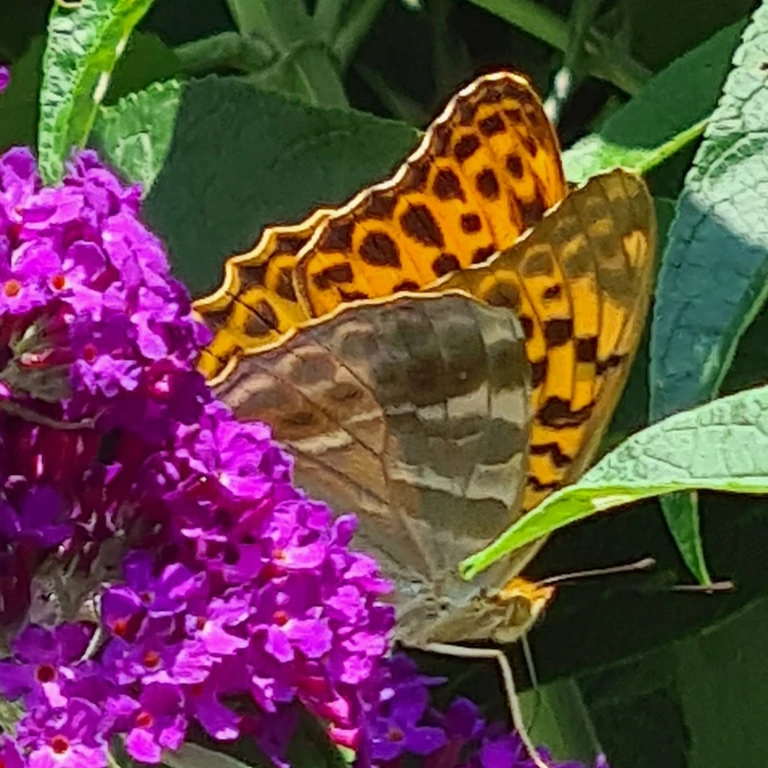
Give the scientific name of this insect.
Argynnis paphia
